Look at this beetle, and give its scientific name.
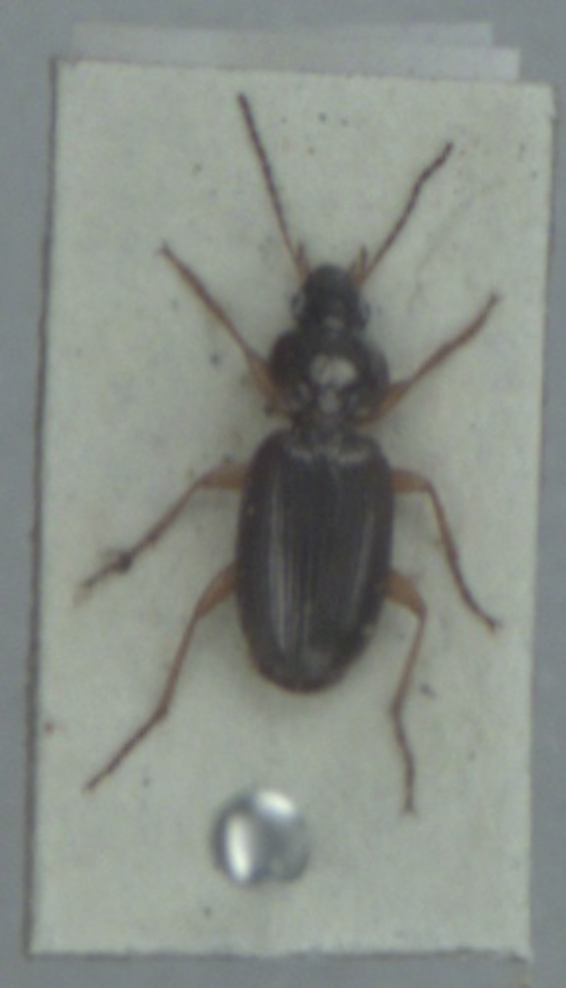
Olisthopus rotundatus
